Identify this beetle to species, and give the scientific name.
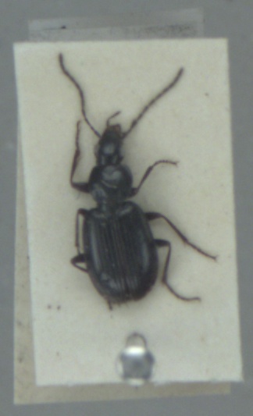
Agonum fuliginosum
